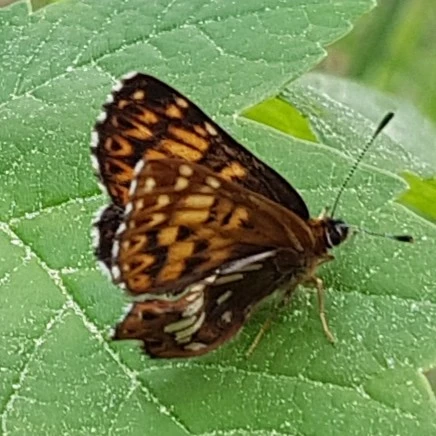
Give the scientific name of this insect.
Hamearis lucina
